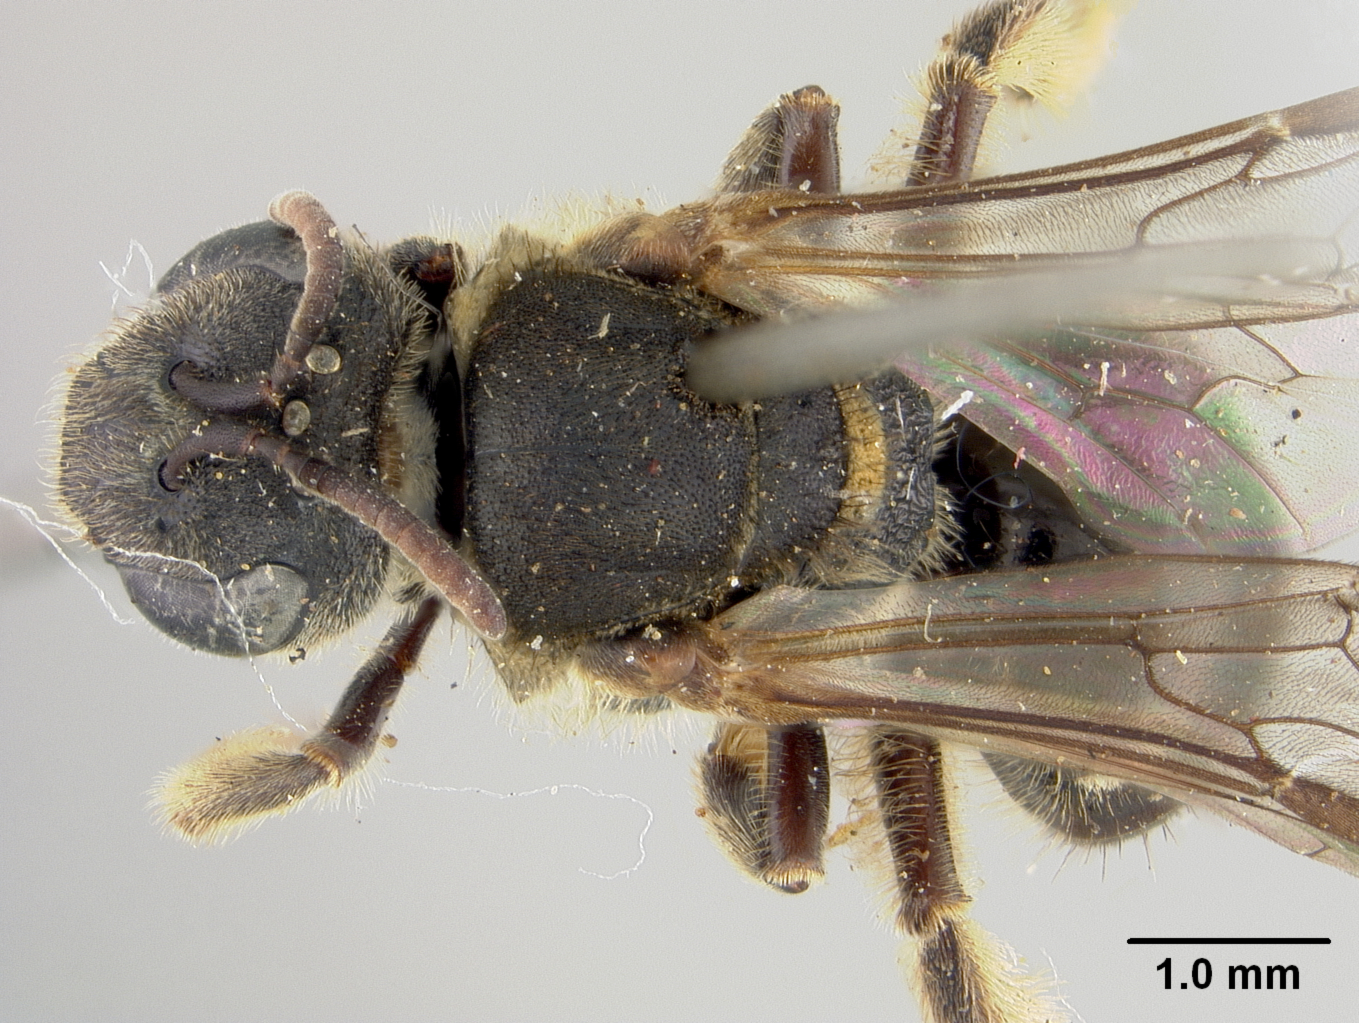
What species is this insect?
Halictus banahaonis
